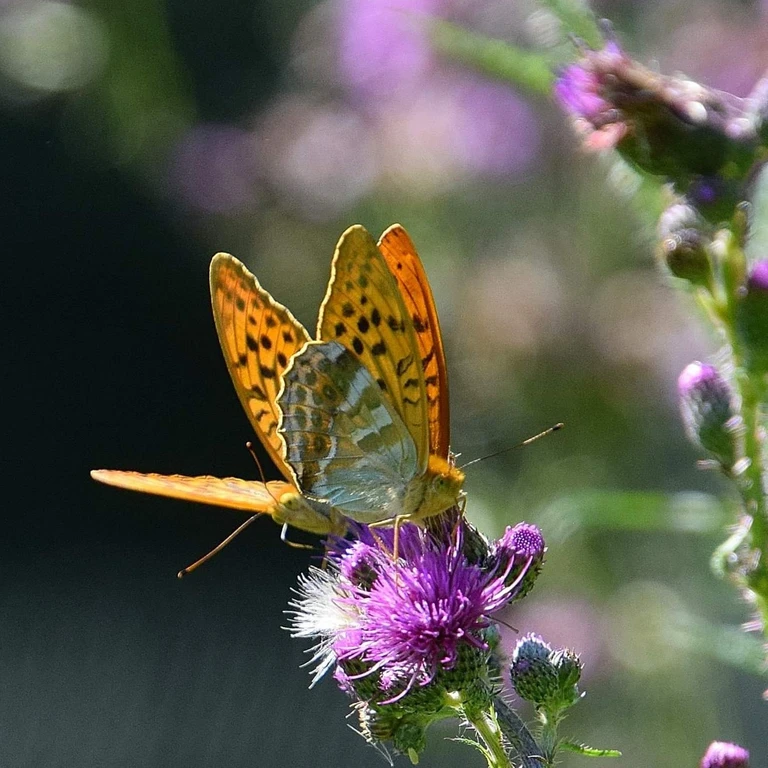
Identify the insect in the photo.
Argynnis paphia
